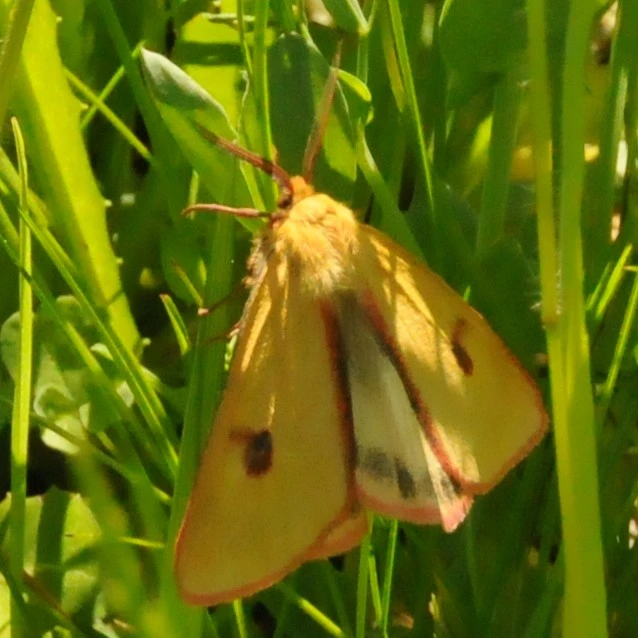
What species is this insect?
Diacrisia sannio
